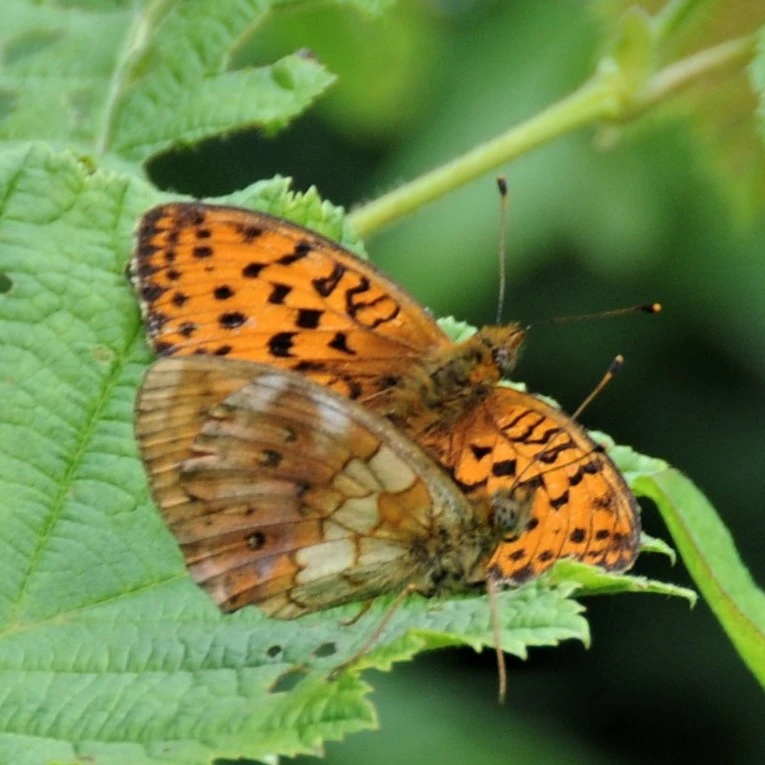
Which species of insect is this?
Brenthis daphne
